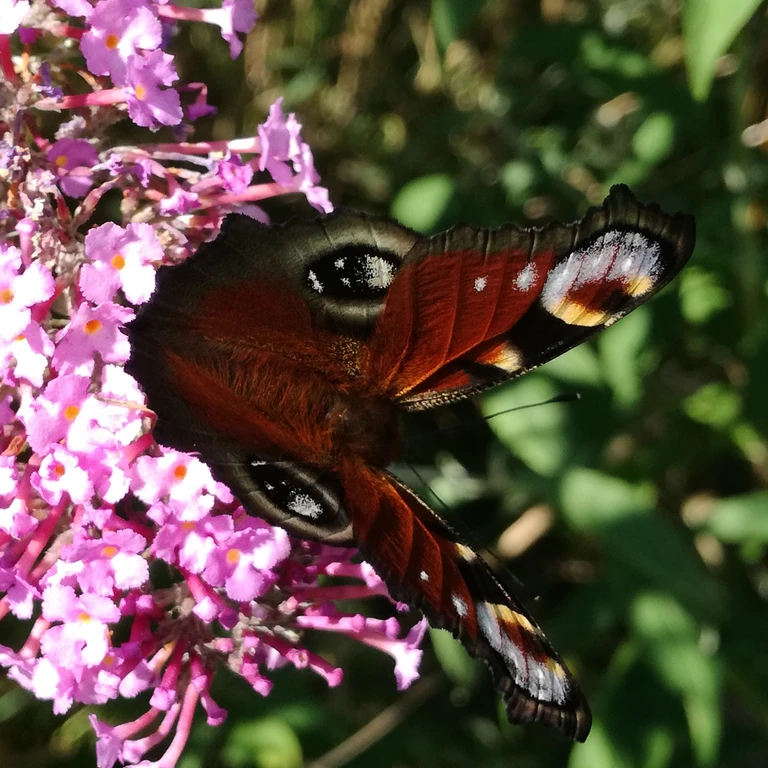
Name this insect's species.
Aglais io
